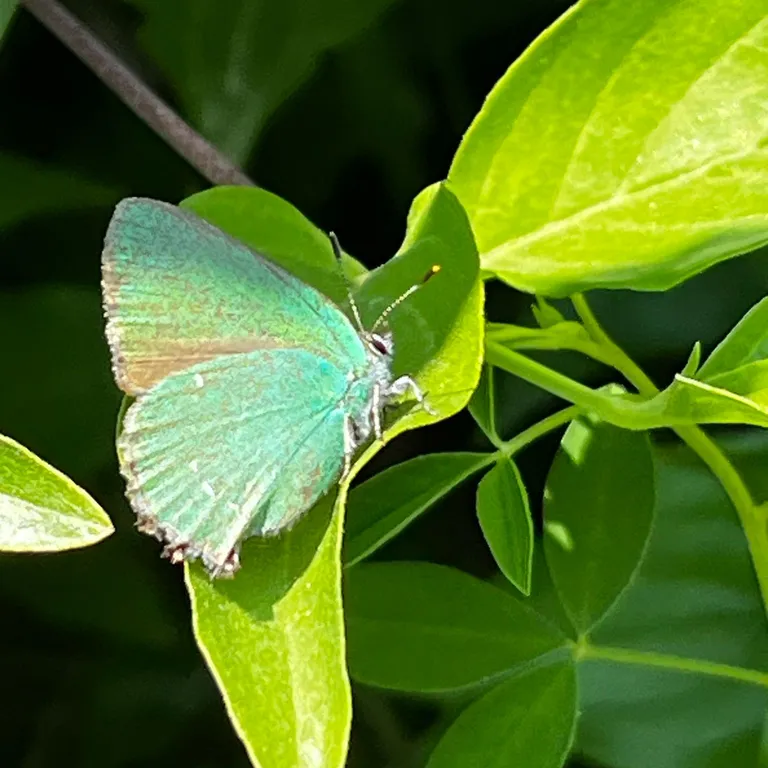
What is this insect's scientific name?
Callophrys rubi
